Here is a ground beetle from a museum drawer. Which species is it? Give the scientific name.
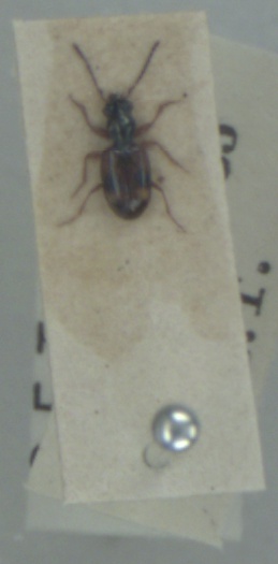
Bembidion articulatum
